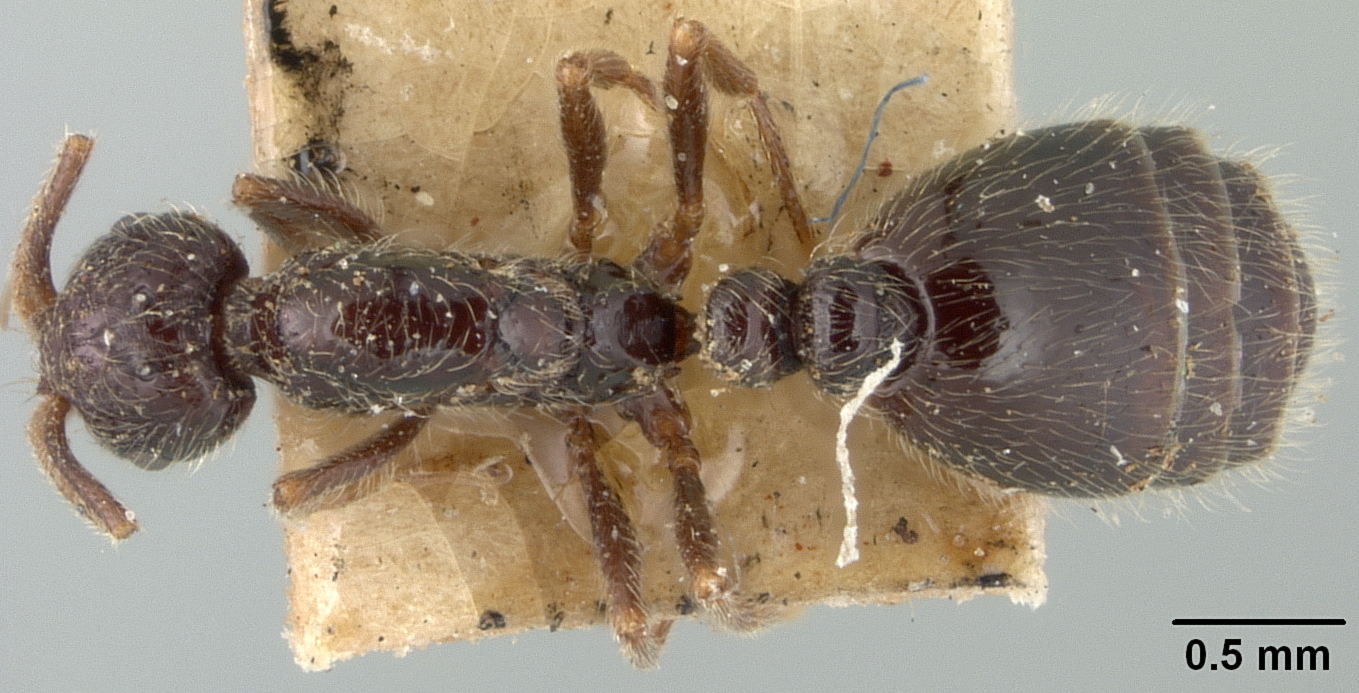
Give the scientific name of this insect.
Monomorium minimum
